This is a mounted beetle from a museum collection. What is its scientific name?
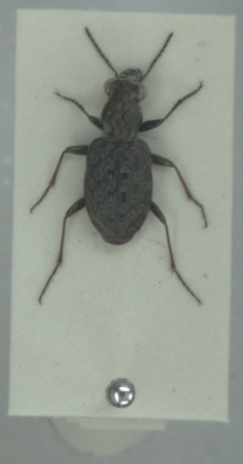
Elaphrus cupreus
